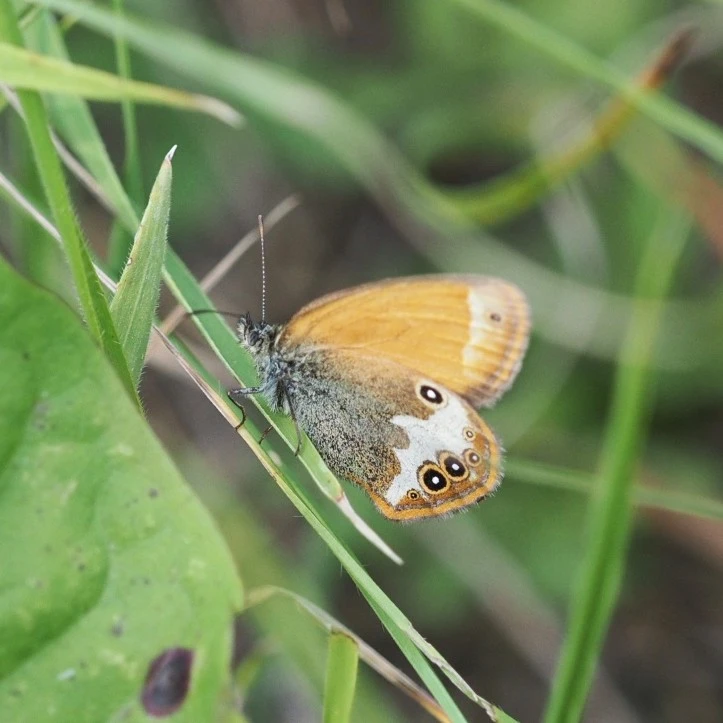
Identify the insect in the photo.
Coenonympha arcania
